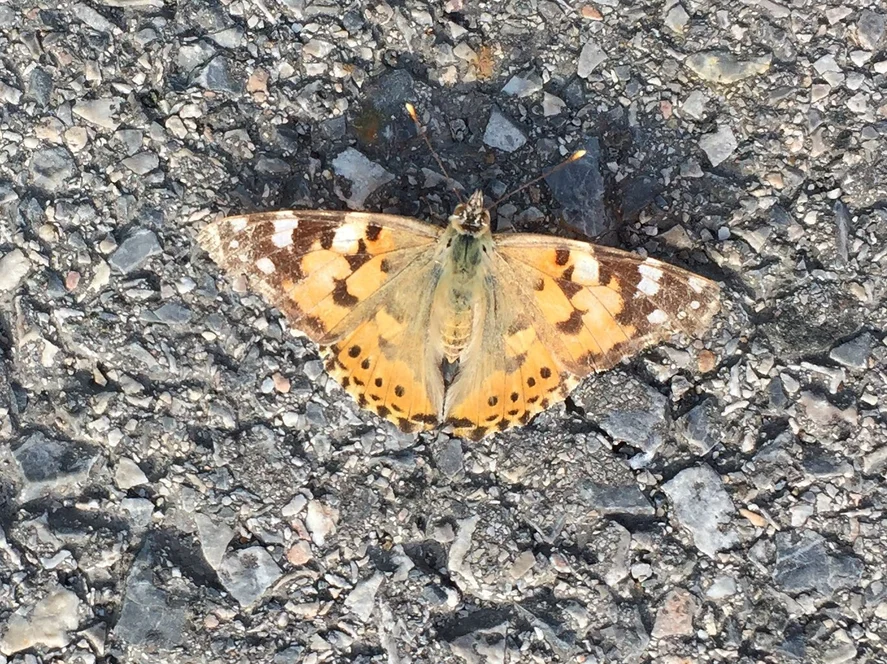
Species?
Vanessa cardui
